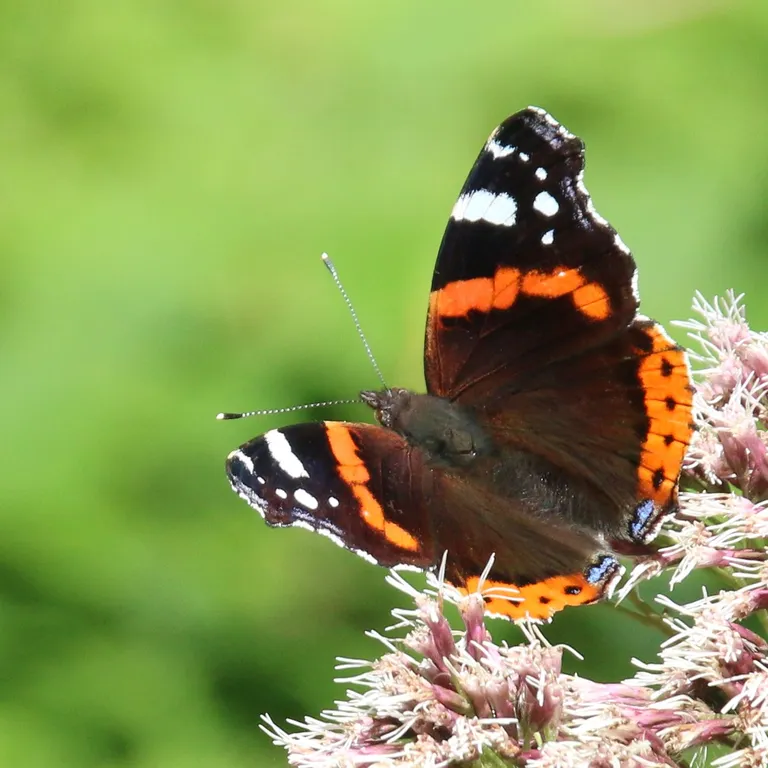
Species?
Vanessa atalanta
